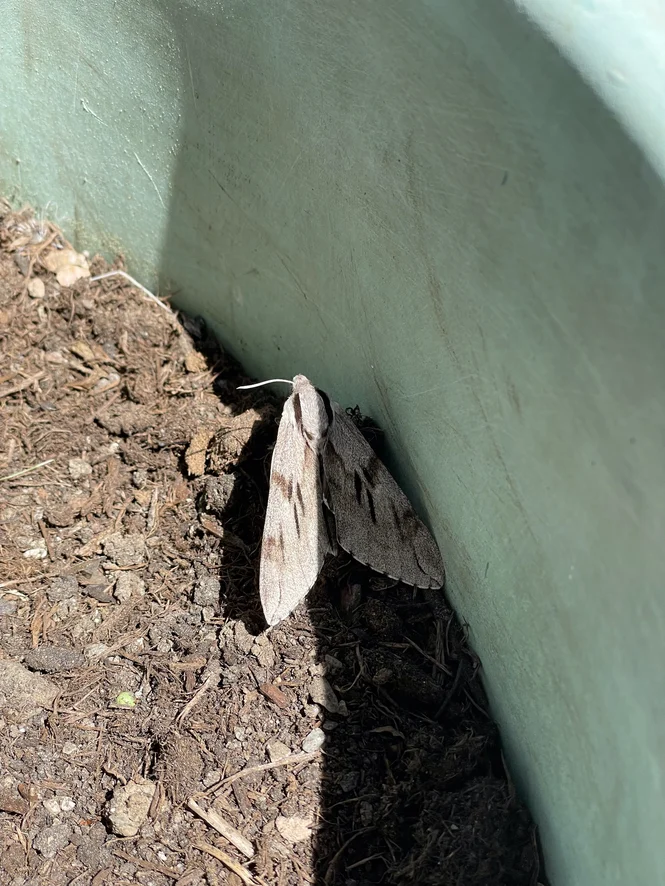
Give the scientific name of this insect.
Sphinx pinastri
